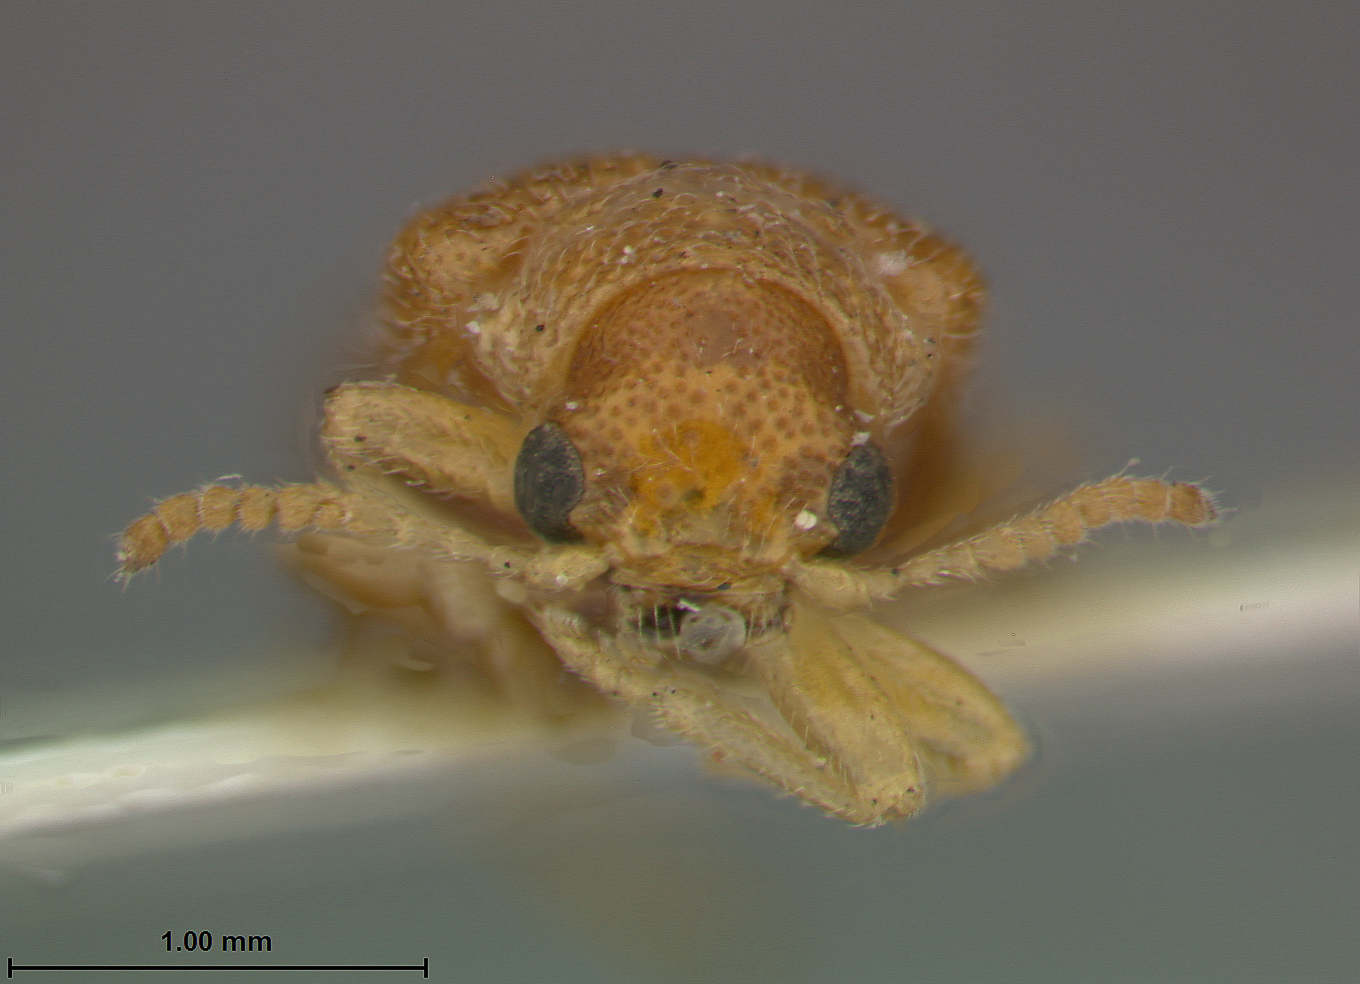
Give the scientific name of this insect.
Zeugophora reinicki
